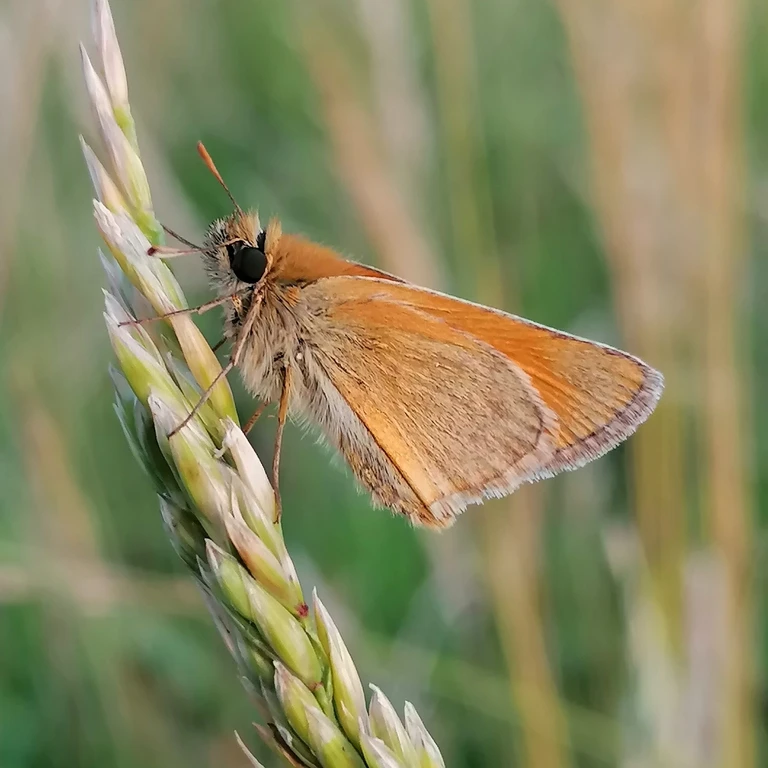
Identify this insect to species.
Thymelicus sylvestris
